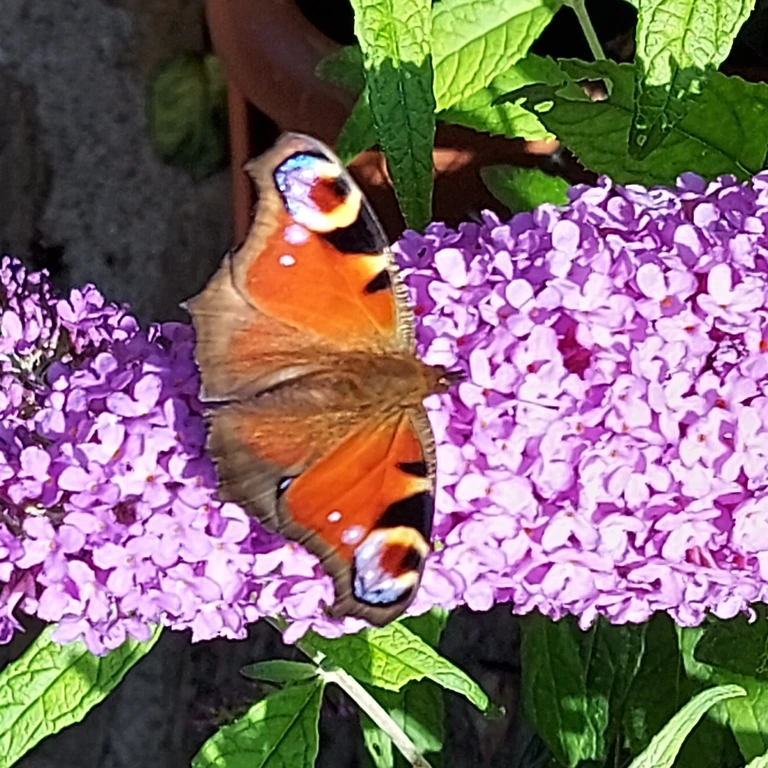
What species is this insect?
Aglais io
